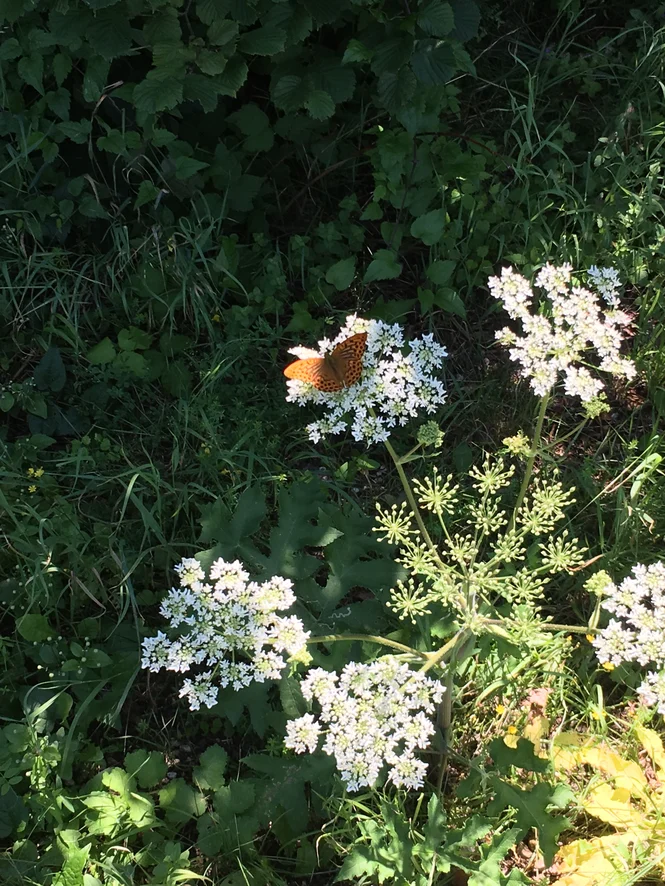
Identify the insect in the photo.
Argynnis paphia
